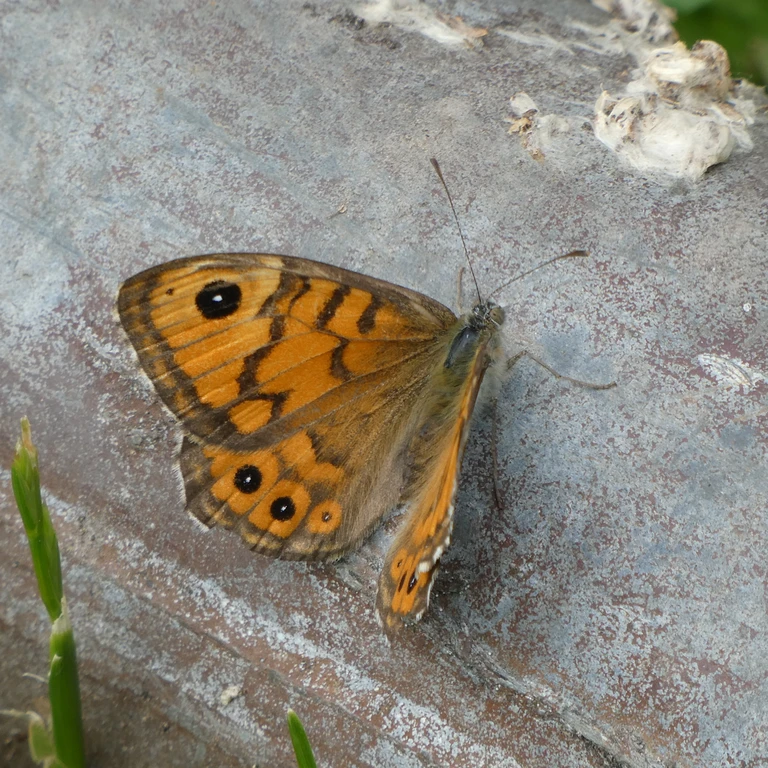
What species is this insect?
Lasiommata megera (also Pararge megera)
